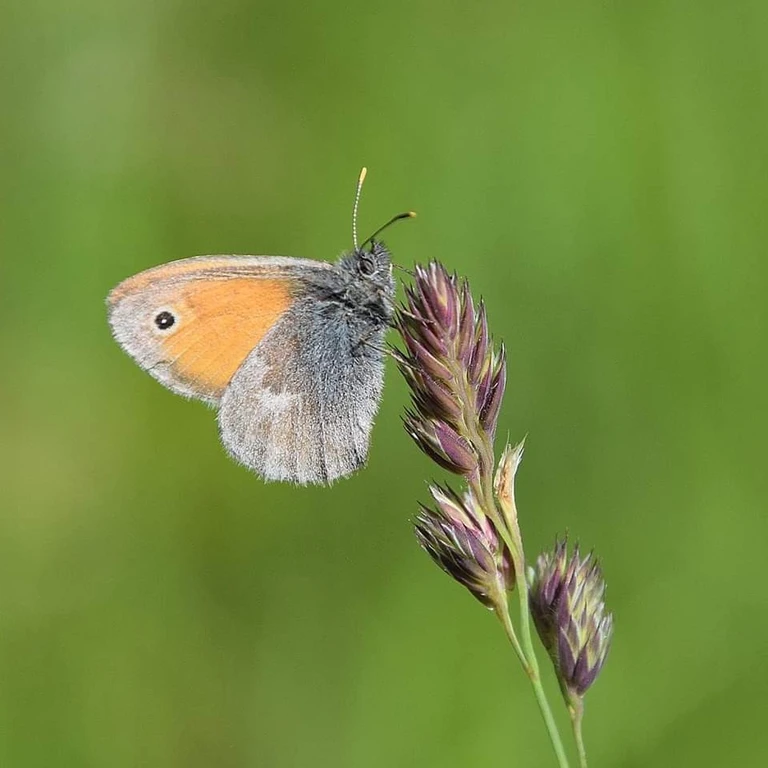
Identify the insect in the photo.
Coenonympha pamphilus
